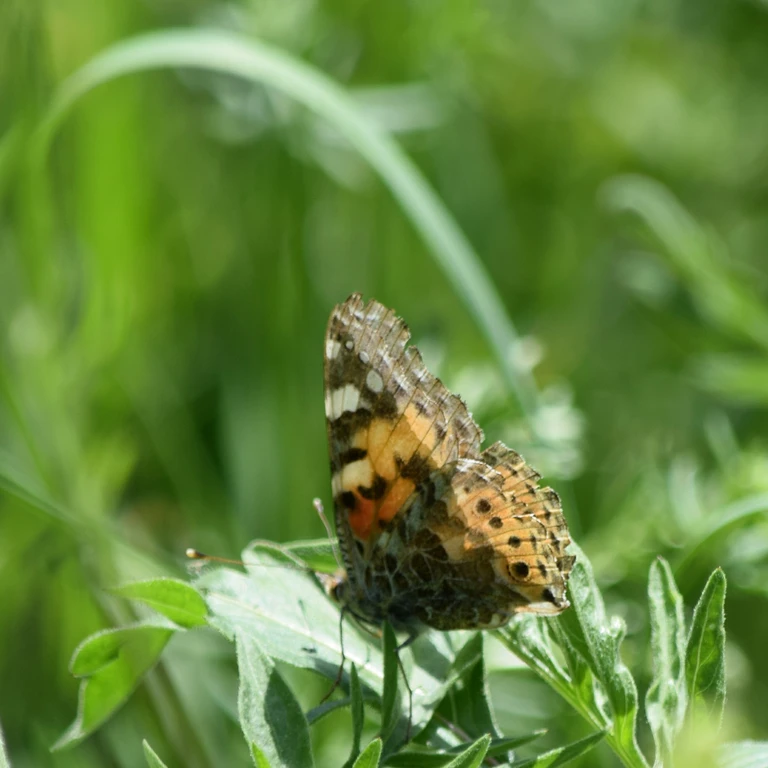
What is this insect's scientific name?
Vanessa cardui
